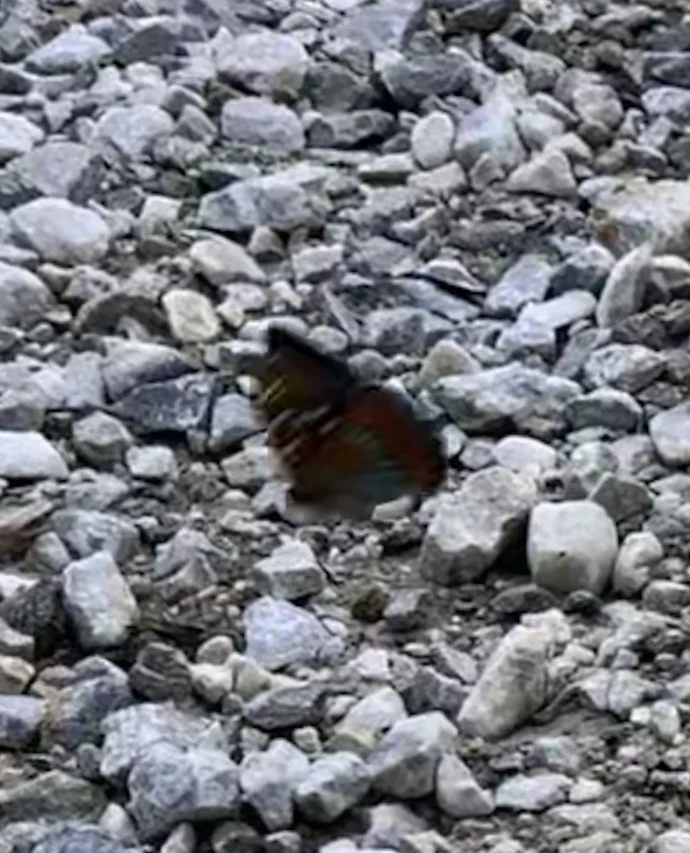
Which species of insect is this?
Limenitis populi
